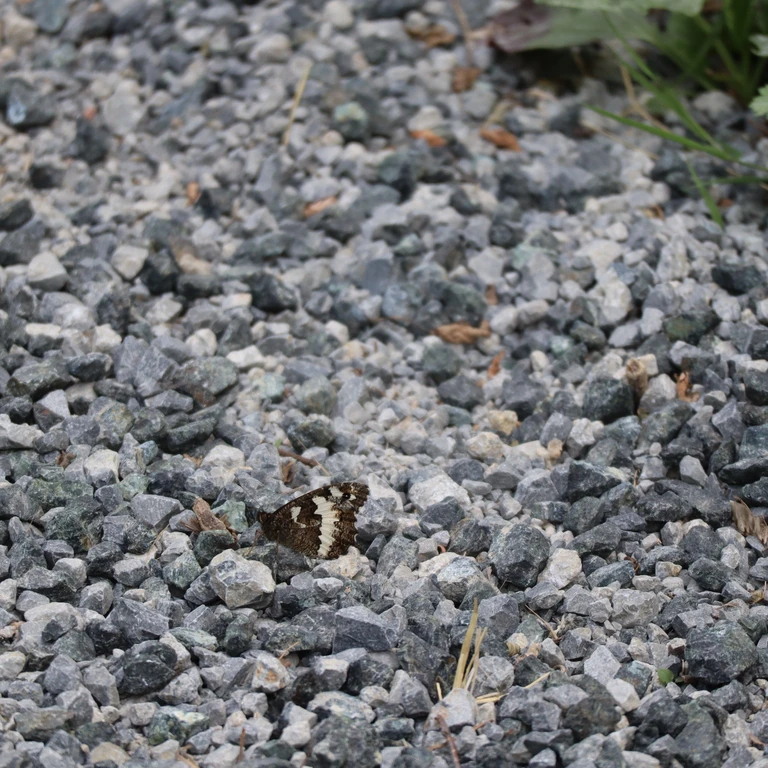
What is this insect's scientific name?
Brintesia circe
